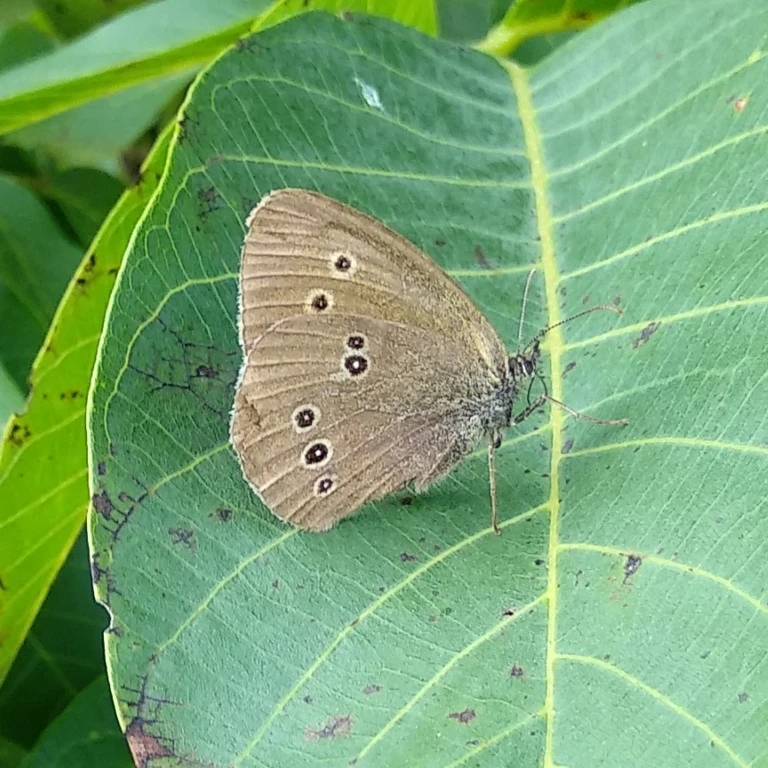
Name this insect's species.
Aphantopus hyperantus
